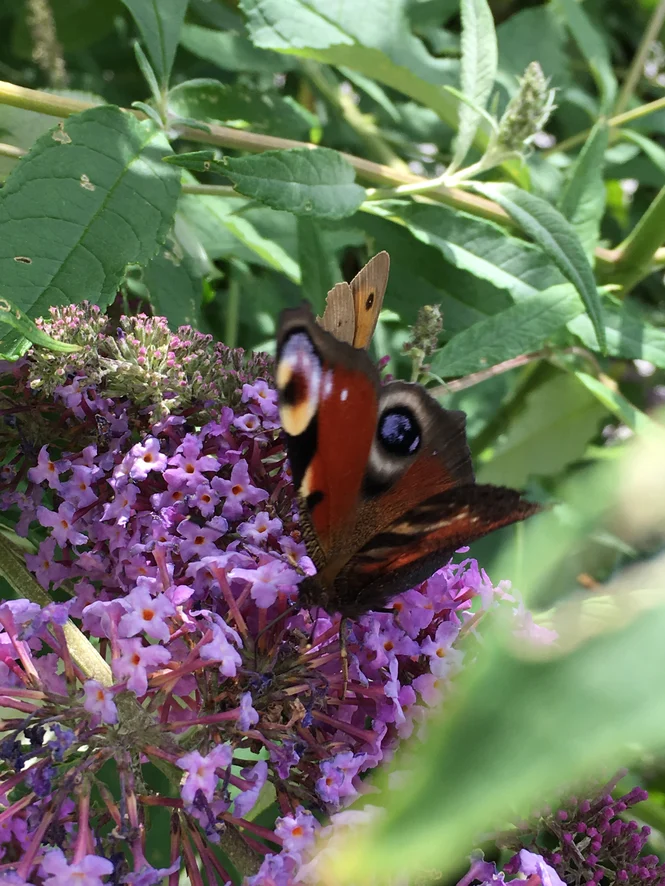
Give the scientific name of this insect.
Aglais io
